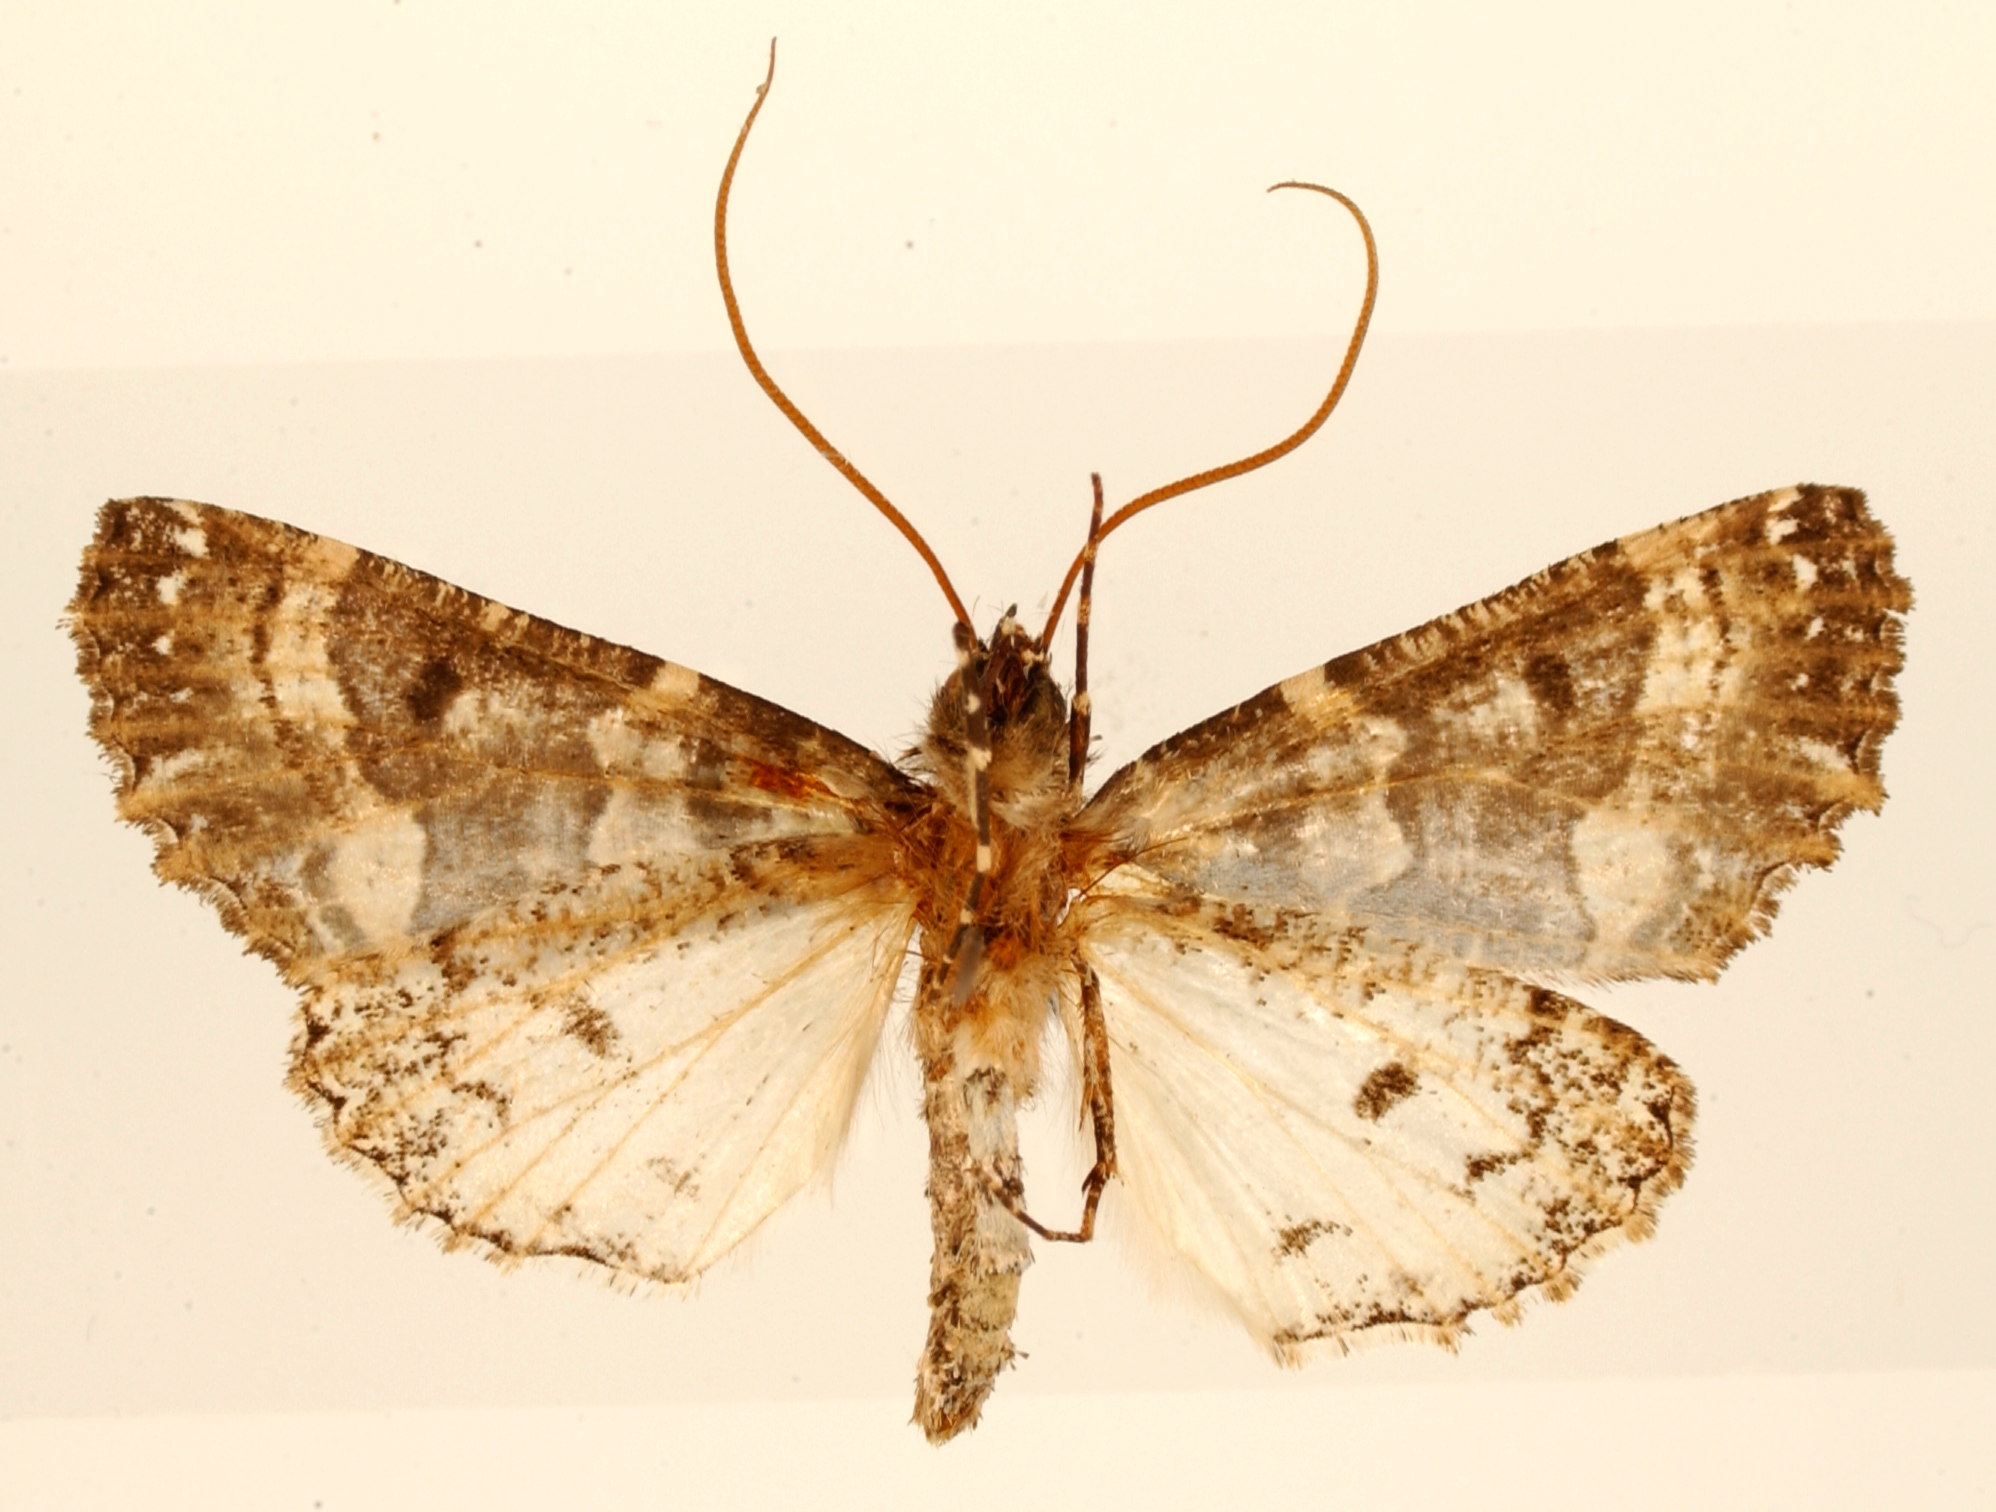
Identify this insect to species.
Cidariophanes stigmatalis
